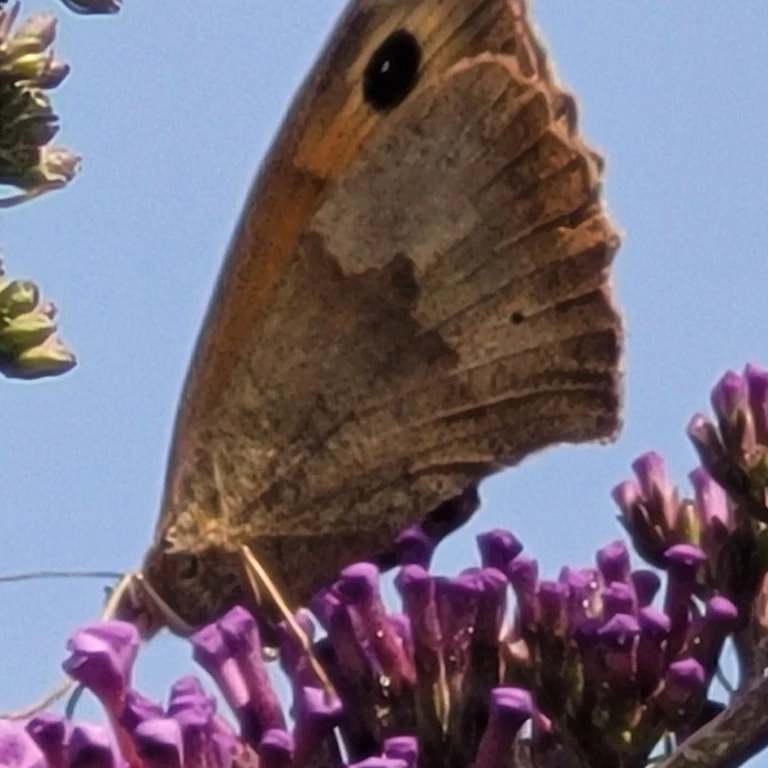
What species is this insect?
Maniola jurtina
